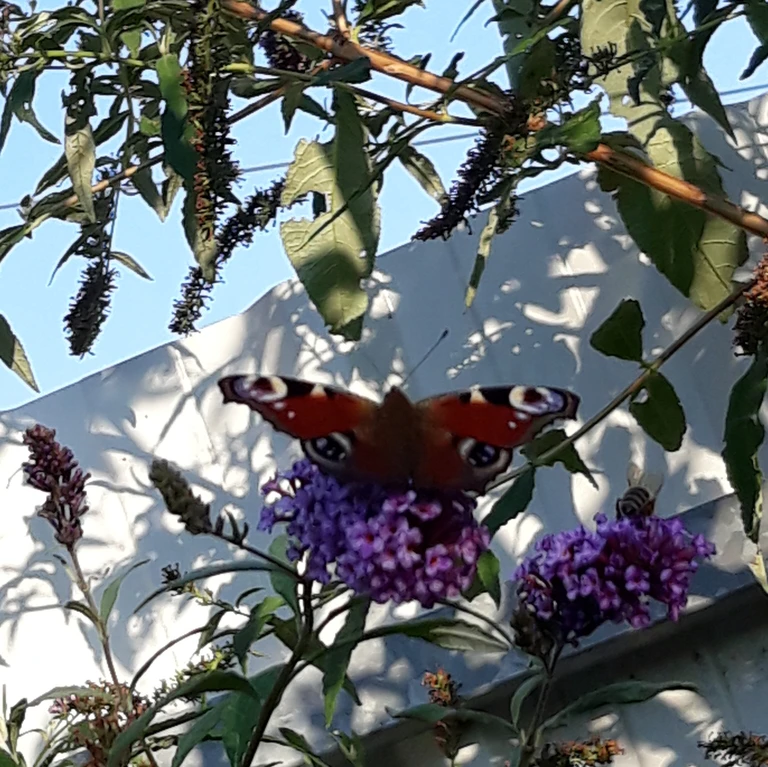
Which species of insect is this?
Aglais io
